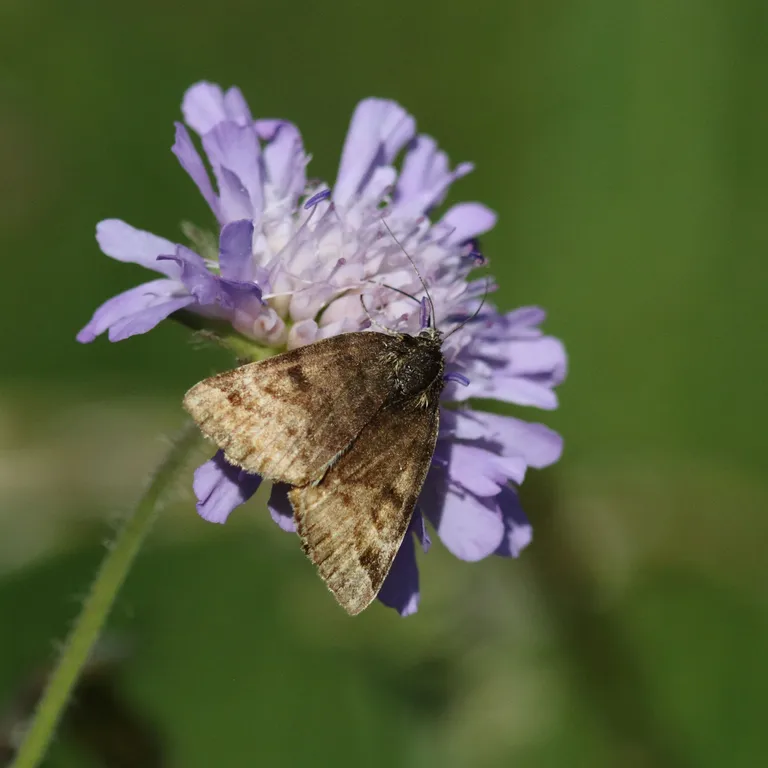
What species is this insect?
Euclidia glyphica
